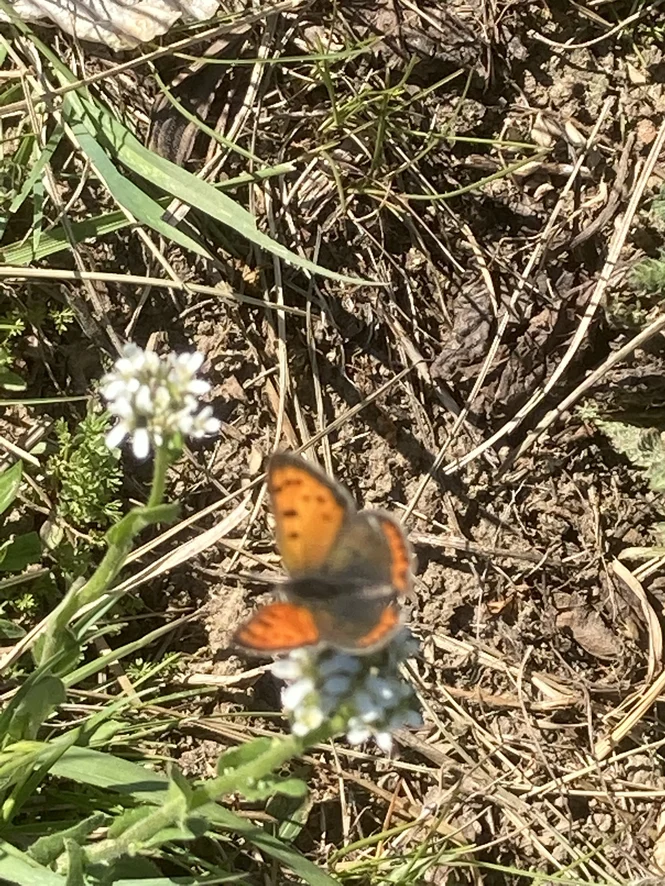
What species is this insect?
Lycaena phlaeas
